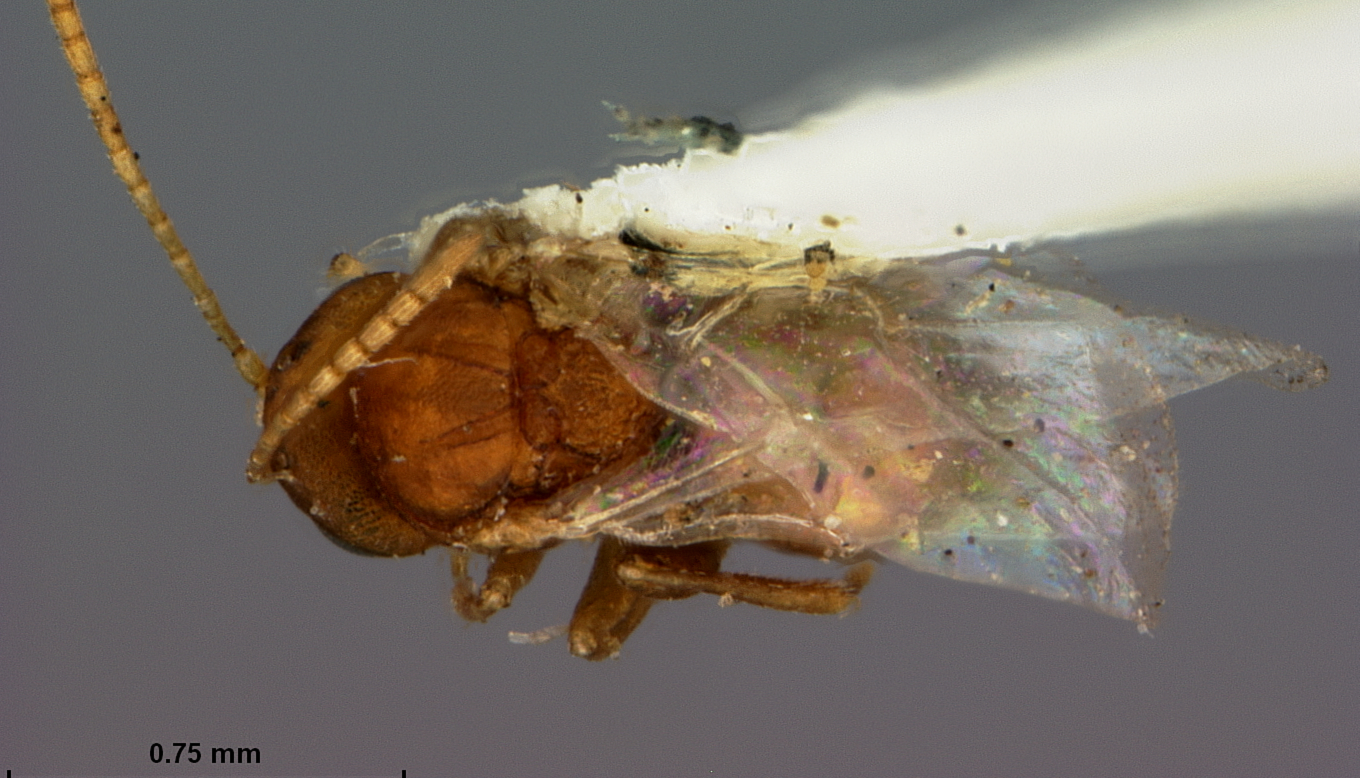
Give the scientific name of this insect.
Andricus myrtifoliae
